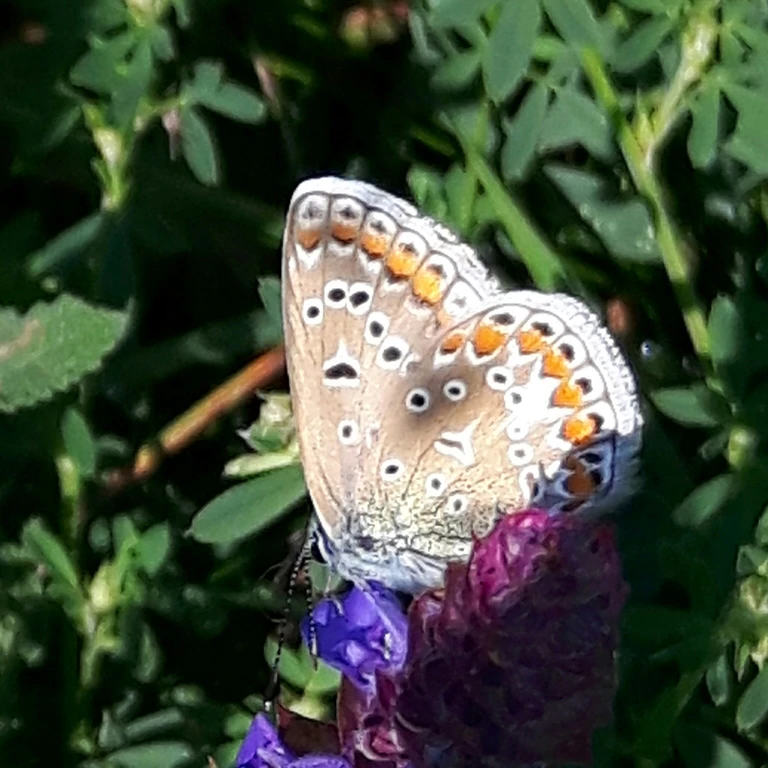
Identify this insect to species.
Polyommatus icarus
